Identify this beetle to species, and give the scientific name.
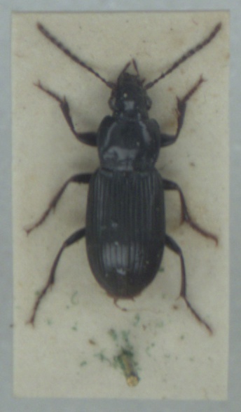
Pterostichus gracilis
